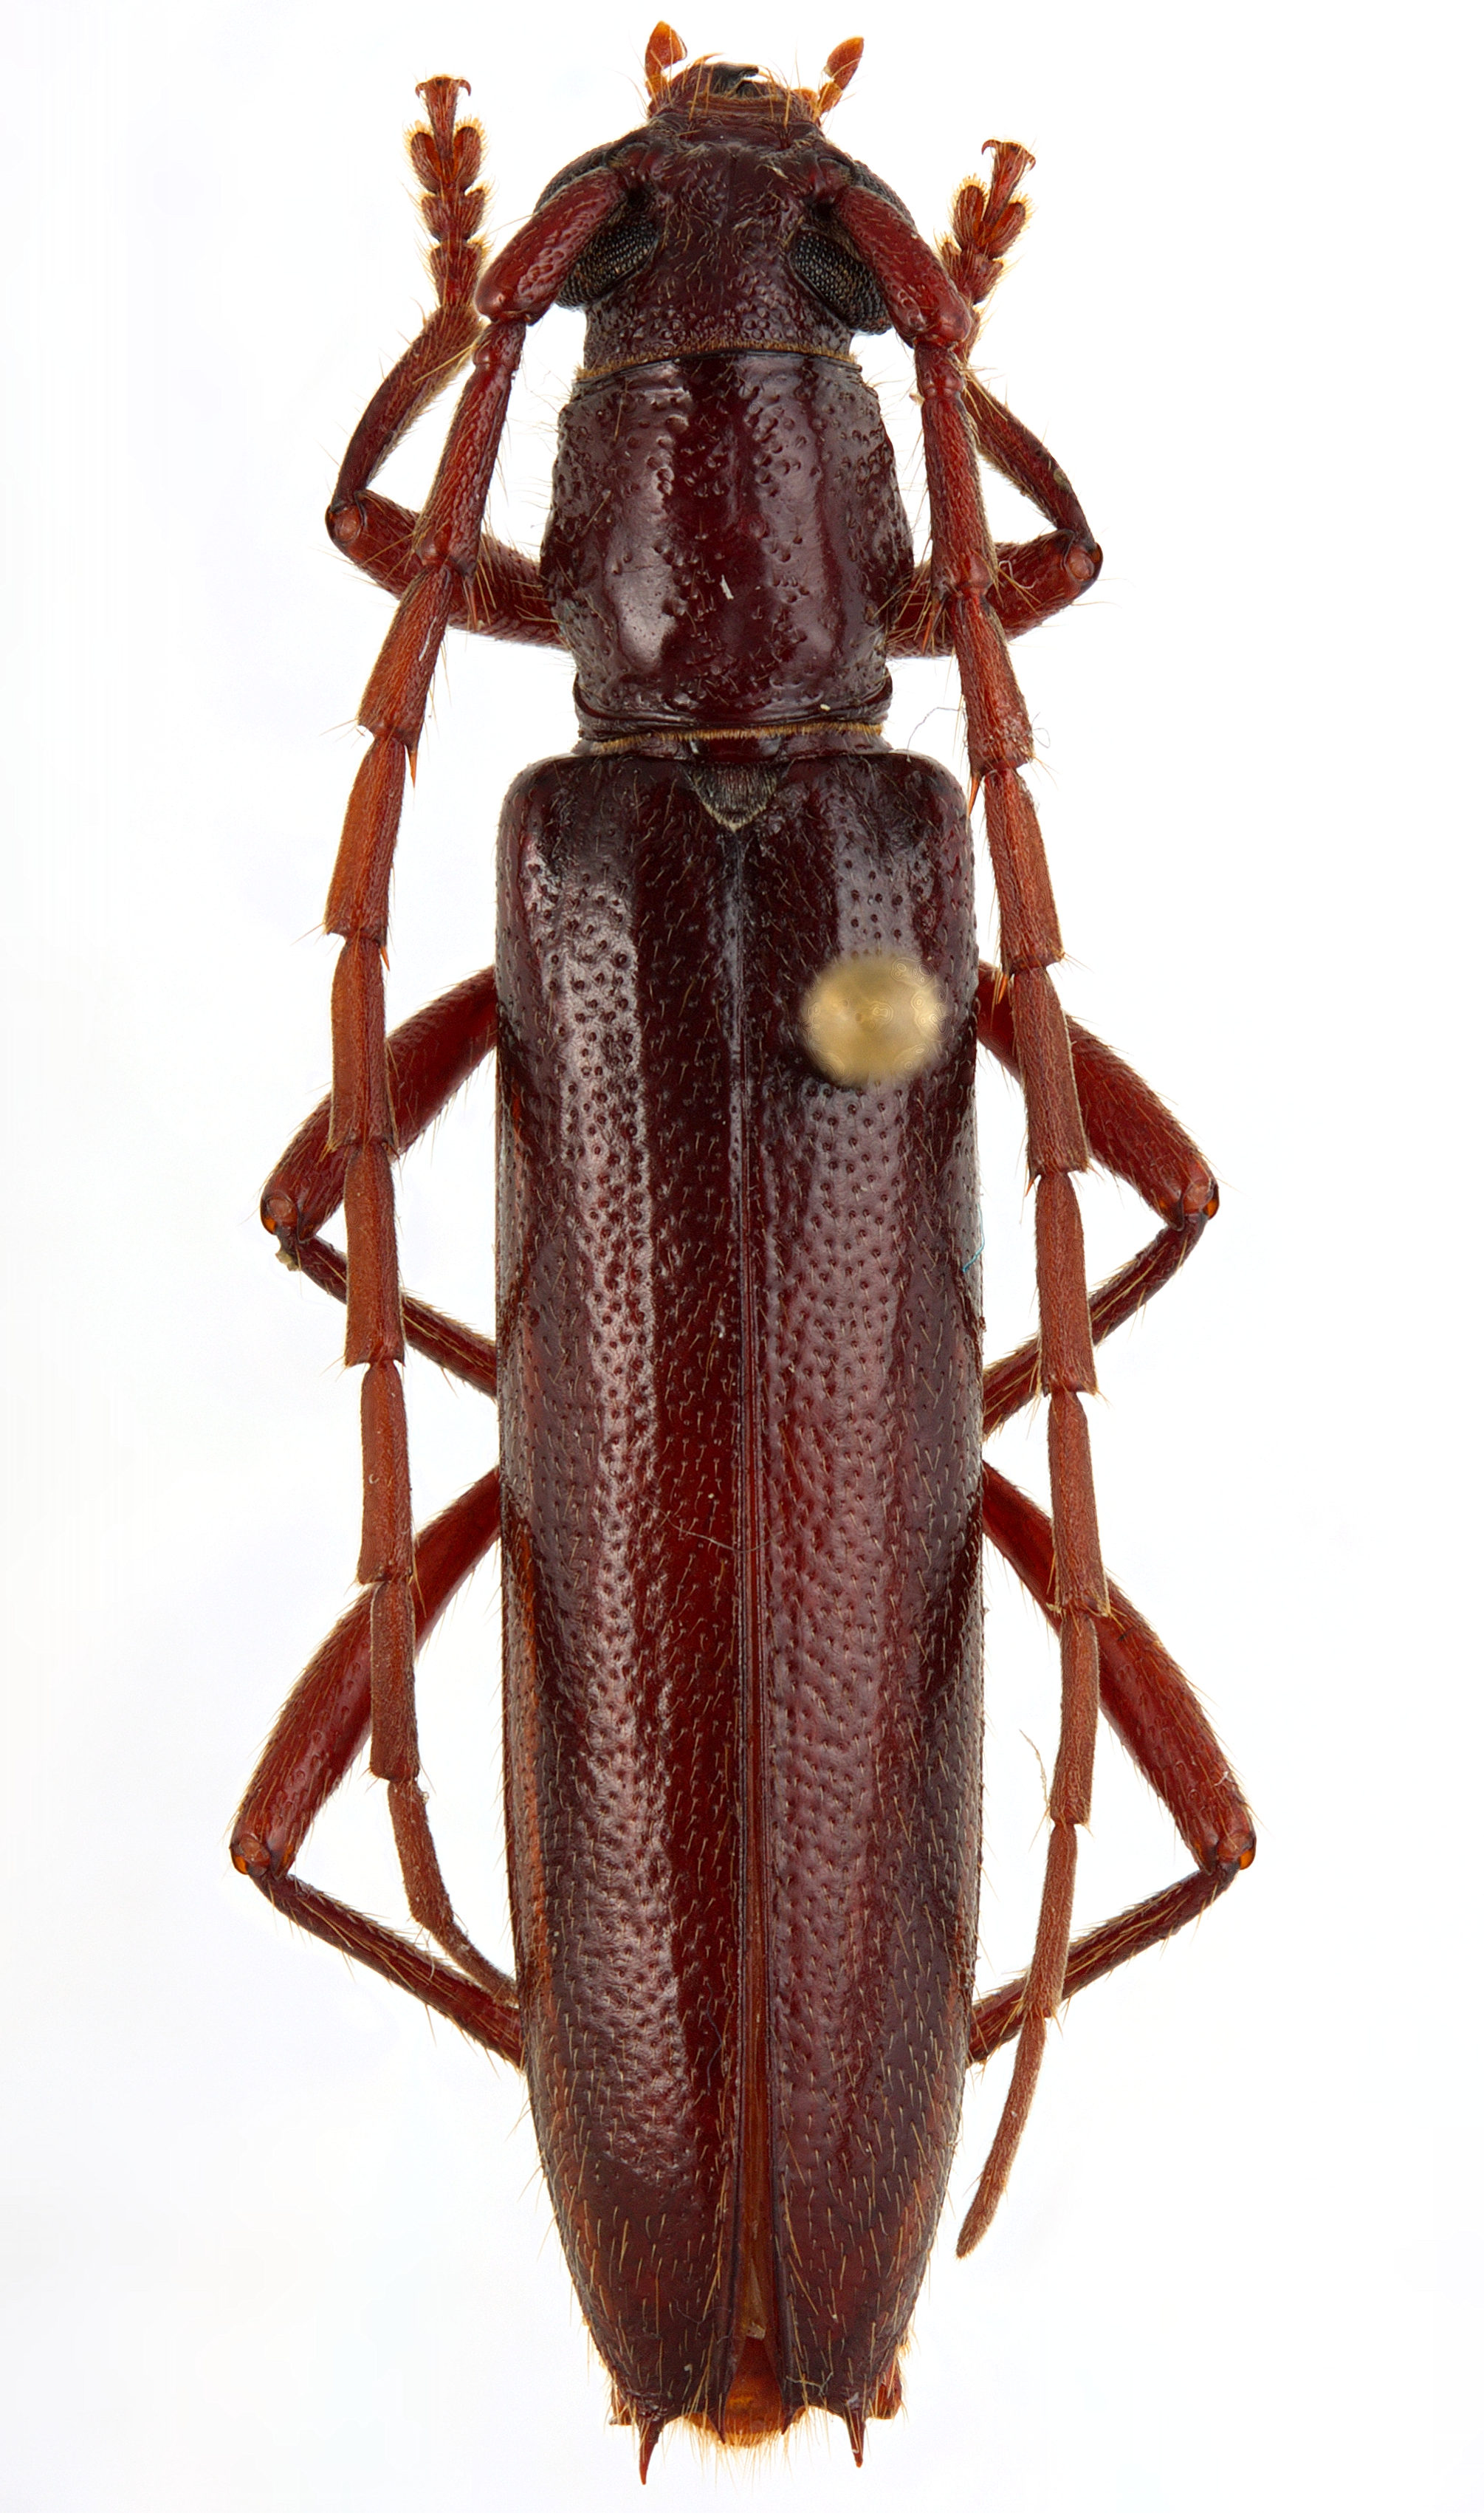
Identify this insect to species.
Megapsyrassa linsleyi
